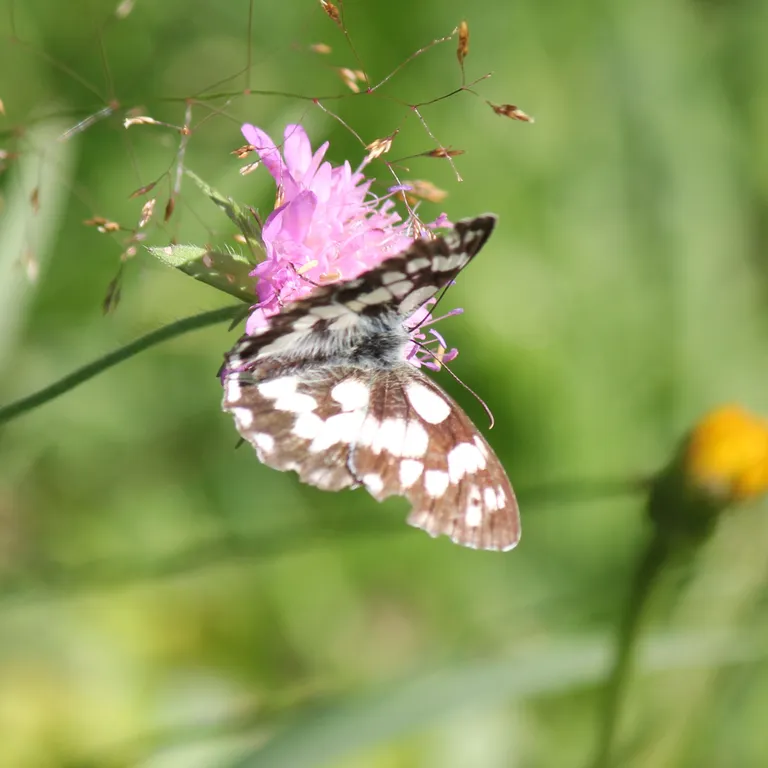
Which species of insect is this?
Melanargia galathea
